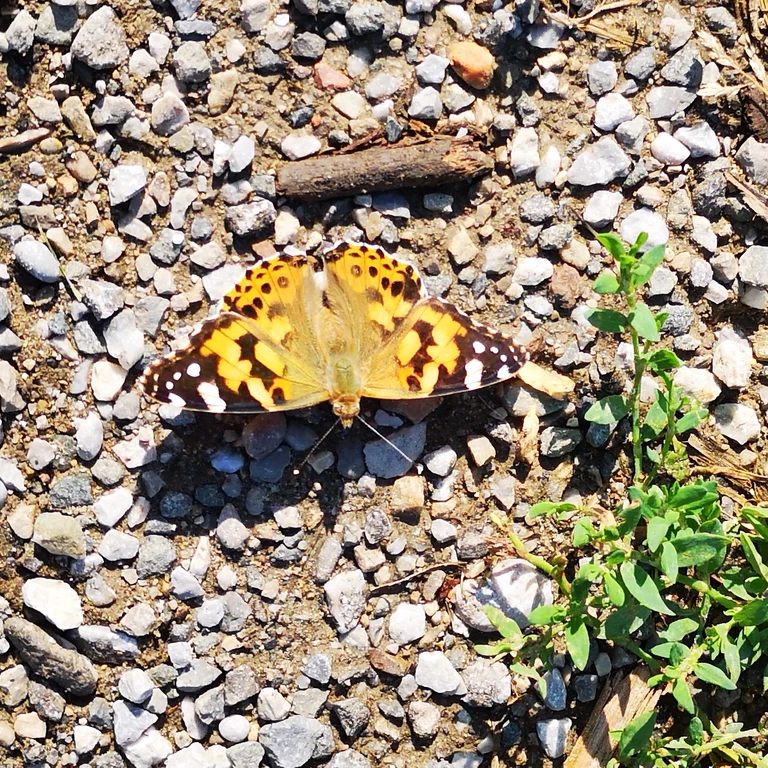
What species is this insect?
Vanessa cardui
